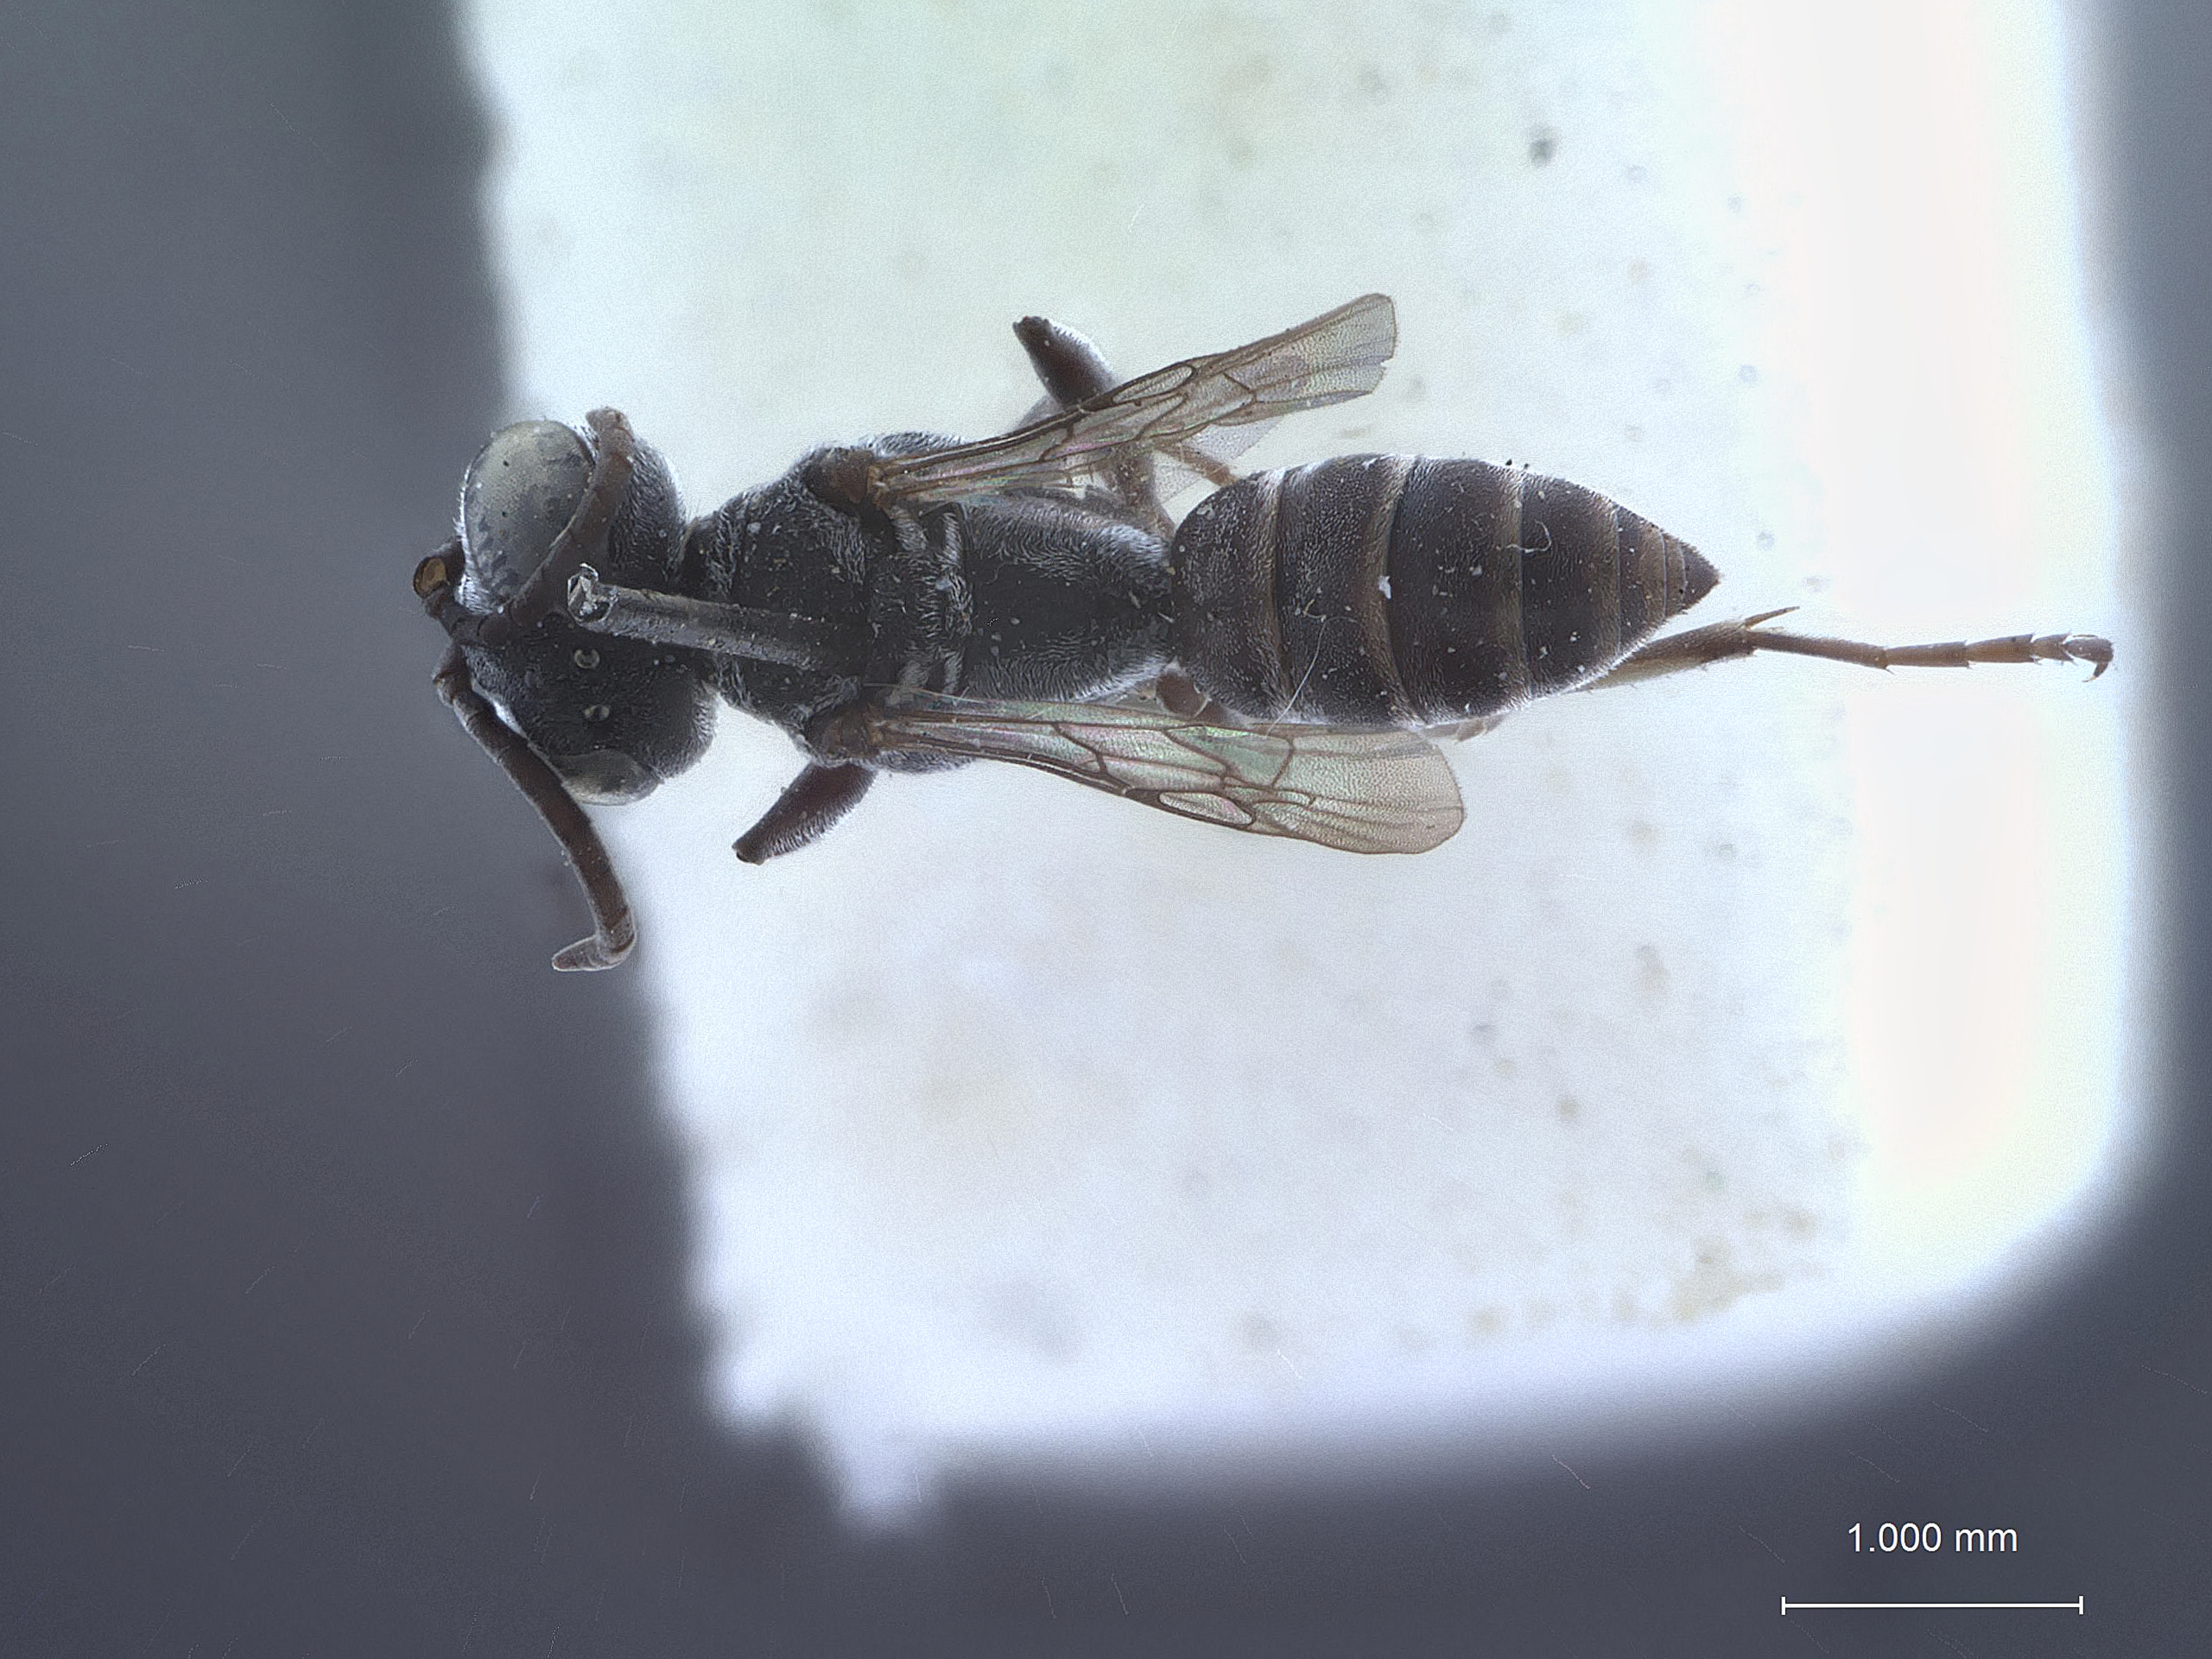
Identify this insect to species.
Niteliopsis modestus
